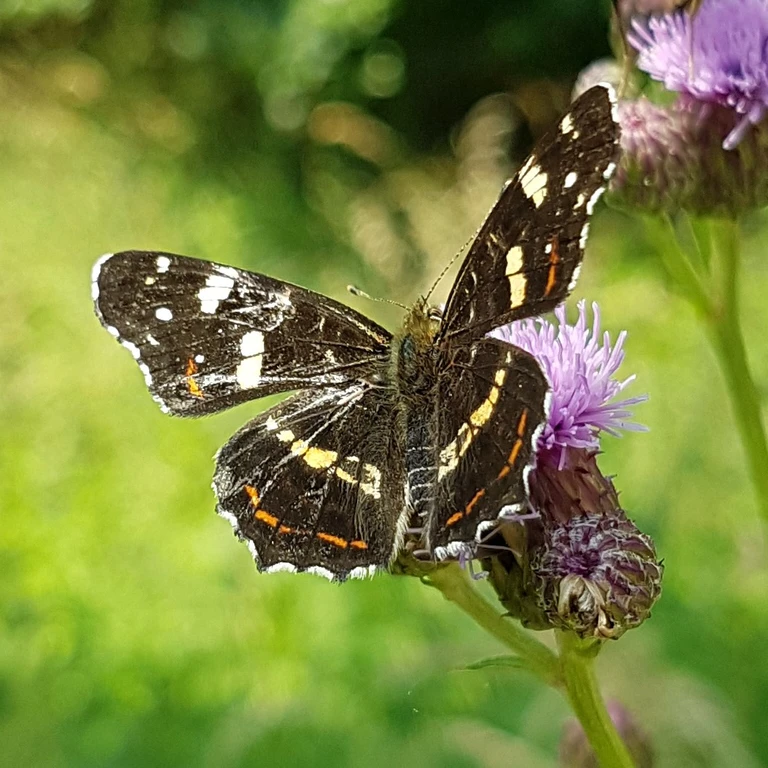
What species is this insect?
Araschnia levana
